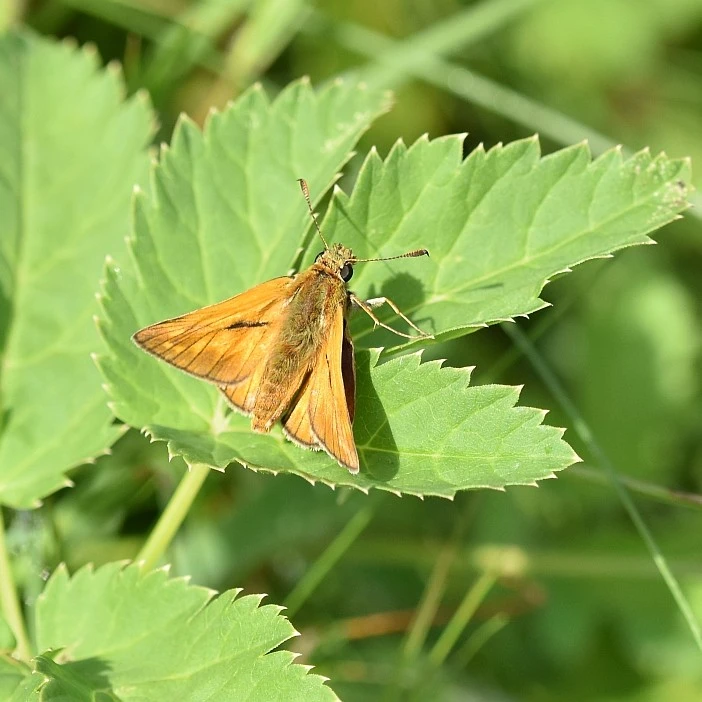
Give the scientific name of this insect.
Ochlodes sylvanus (also Ochlodes venata)
